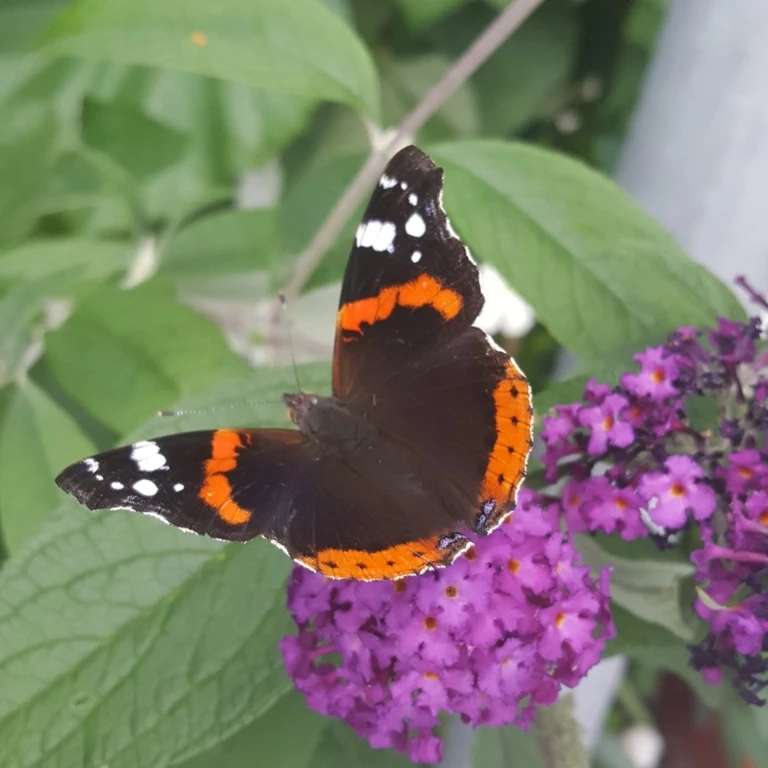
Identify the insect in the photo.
Vanessa atalanta
